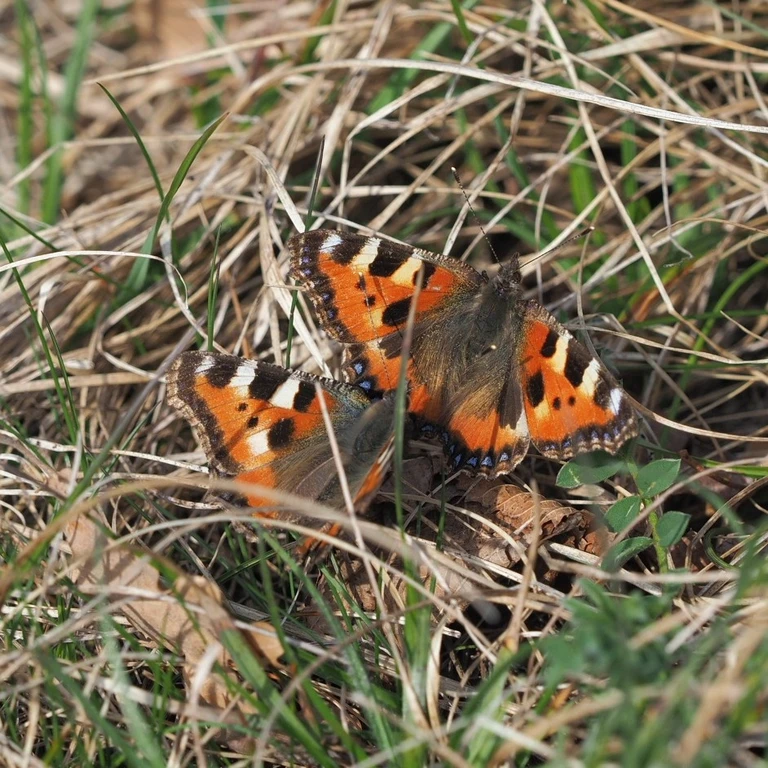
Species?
Aglais urticae
